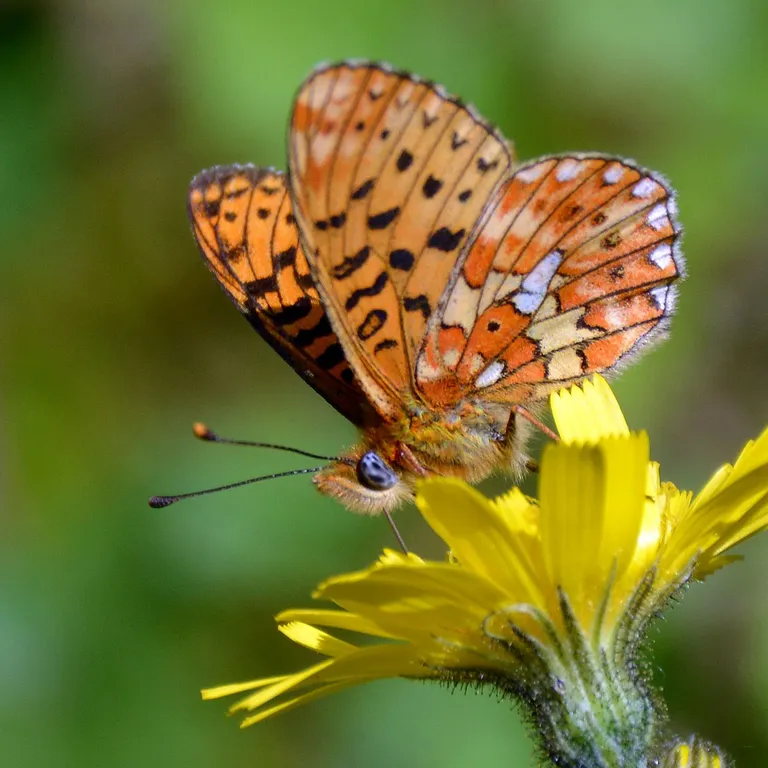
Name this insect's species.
Boloria euphrosyne (also Clossiana euphrosyne)
